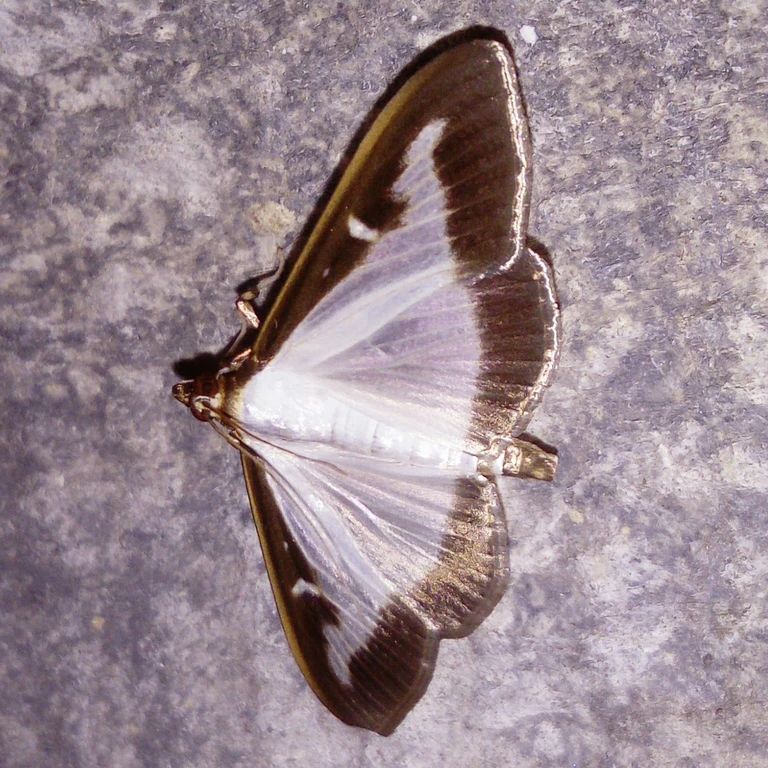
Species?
Cydalima perspectalis
